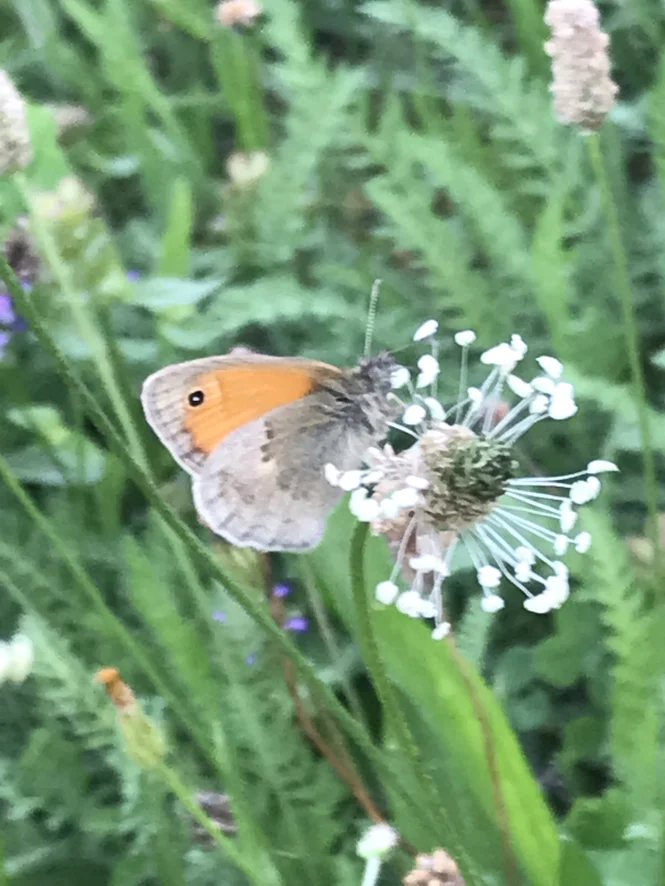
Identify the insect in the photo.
Coenonympha pamphilus
